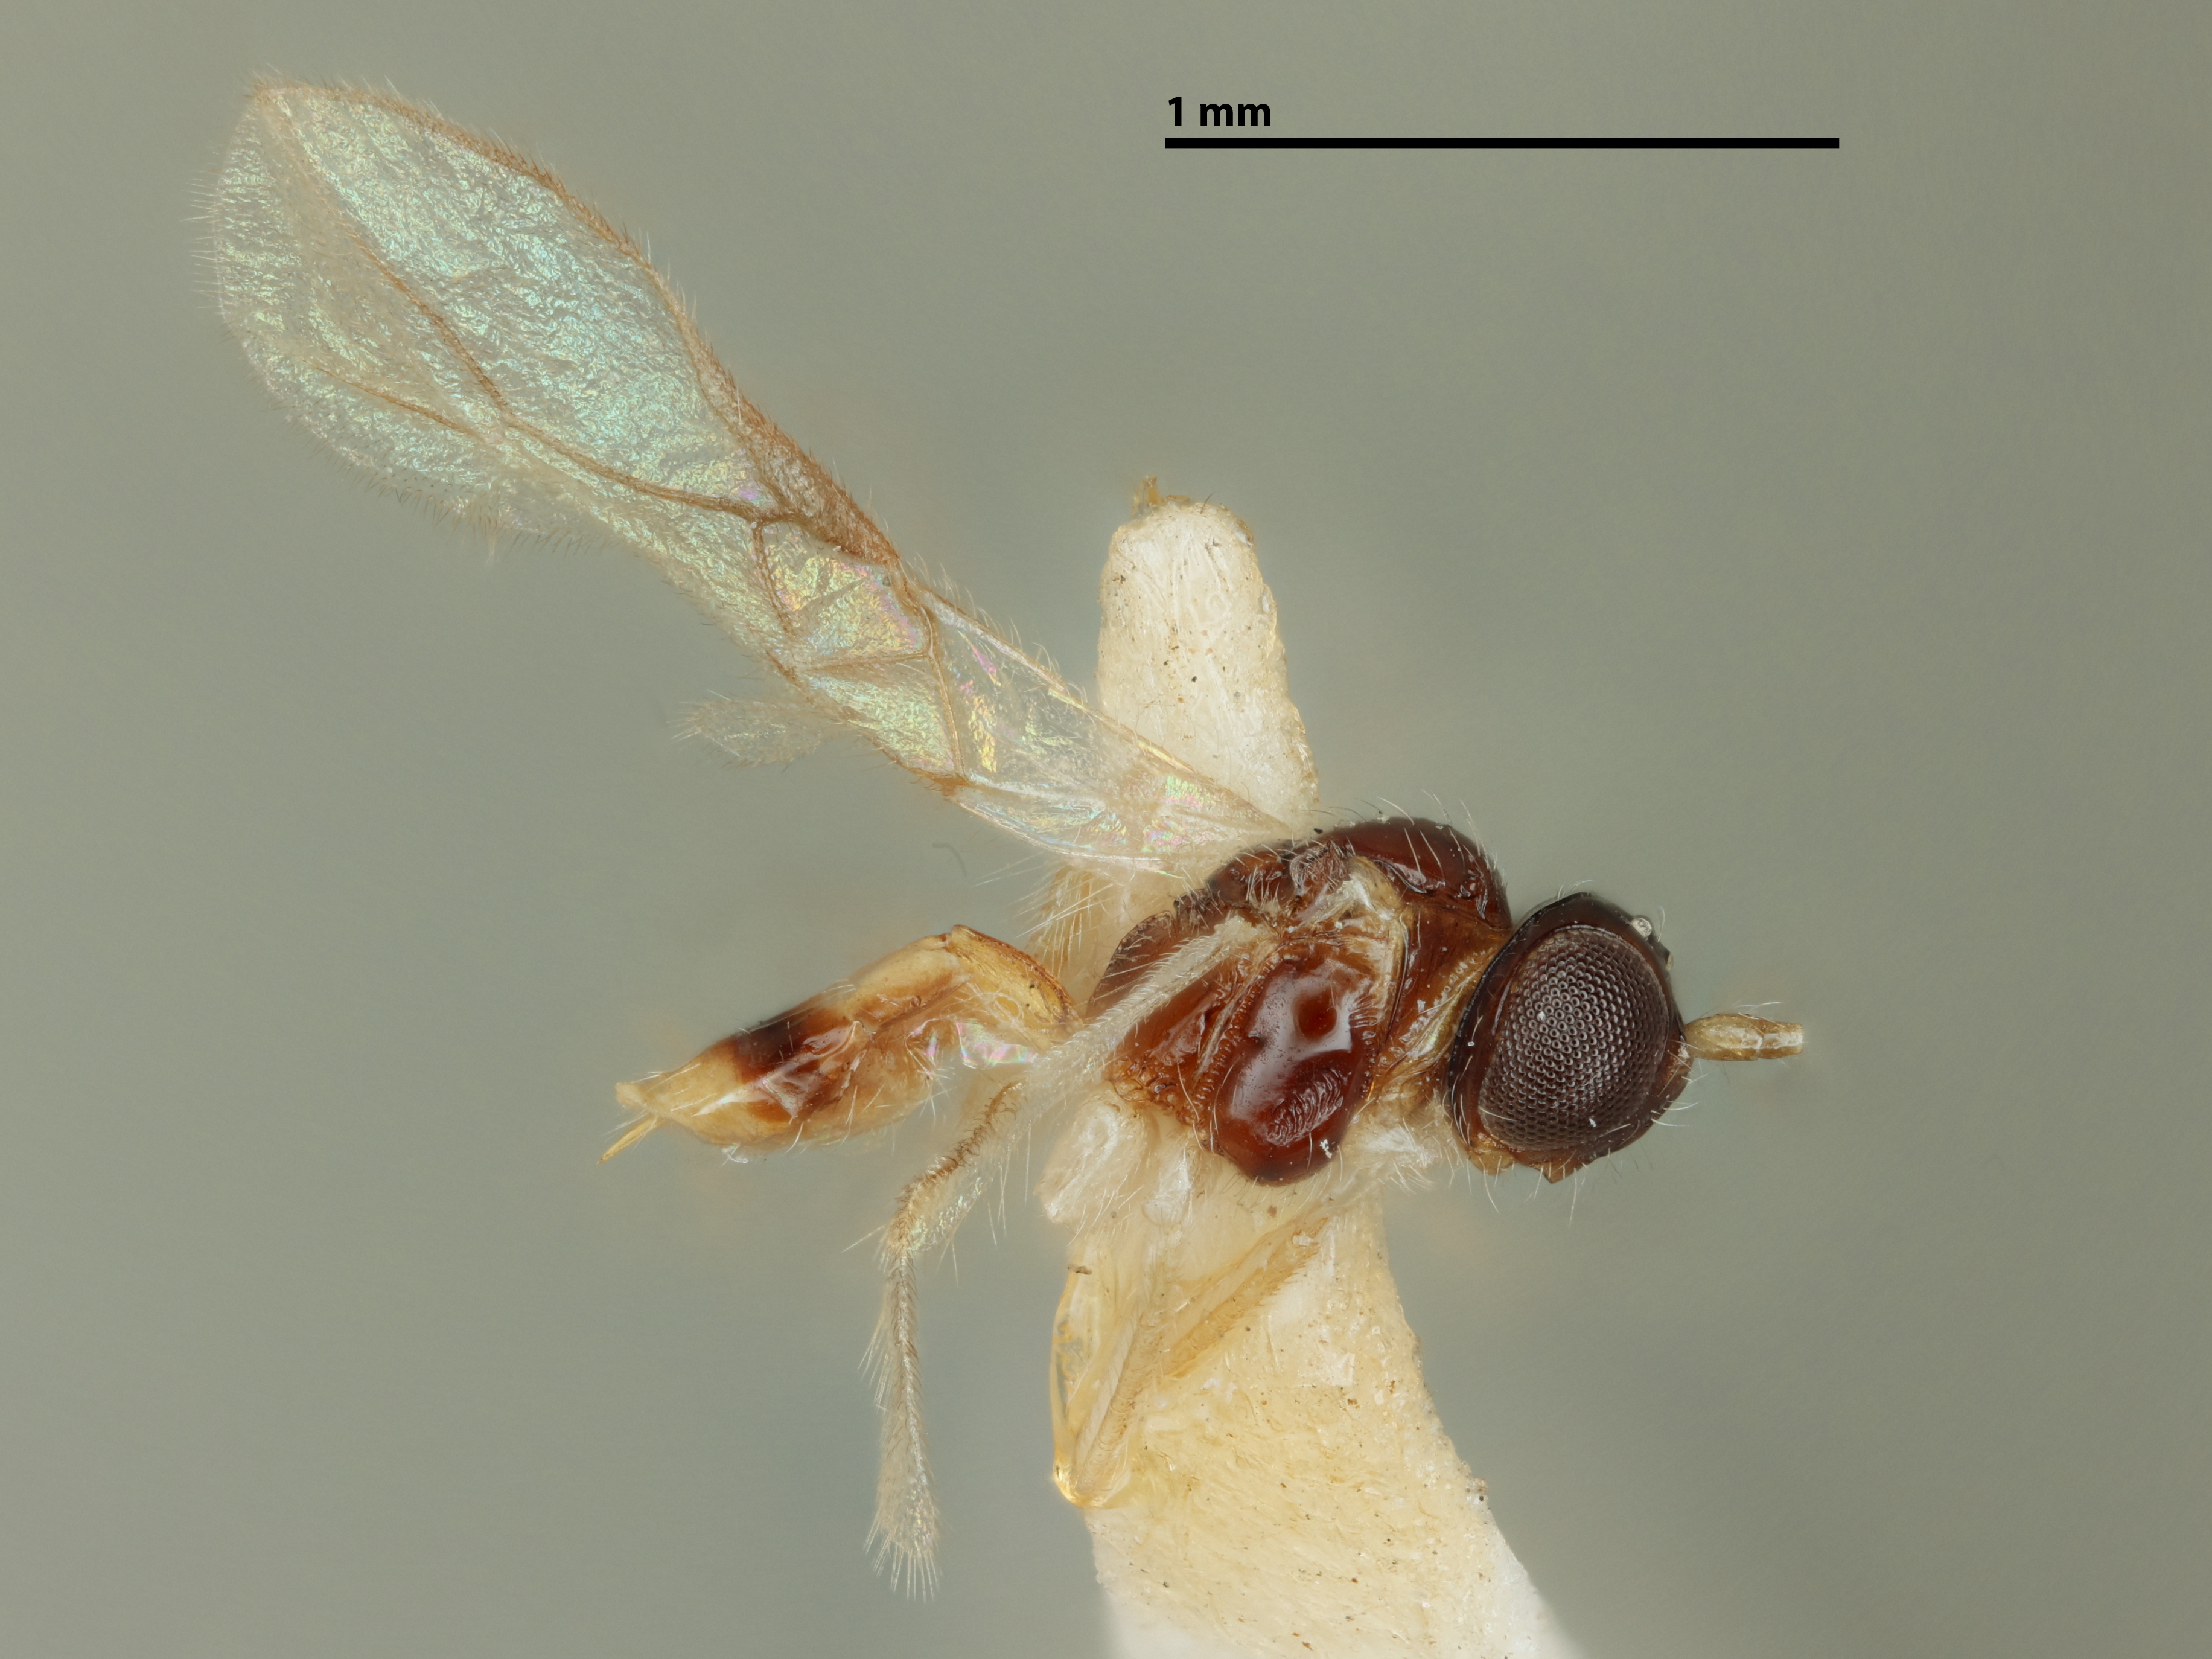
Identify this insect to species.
Neopius bennetti
